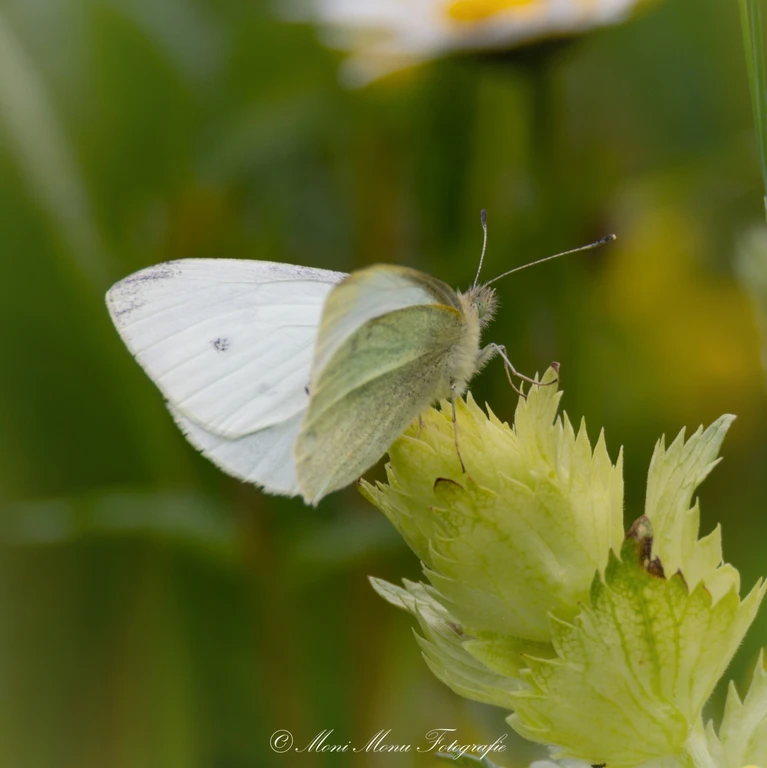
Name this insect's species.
Pieris rapae
